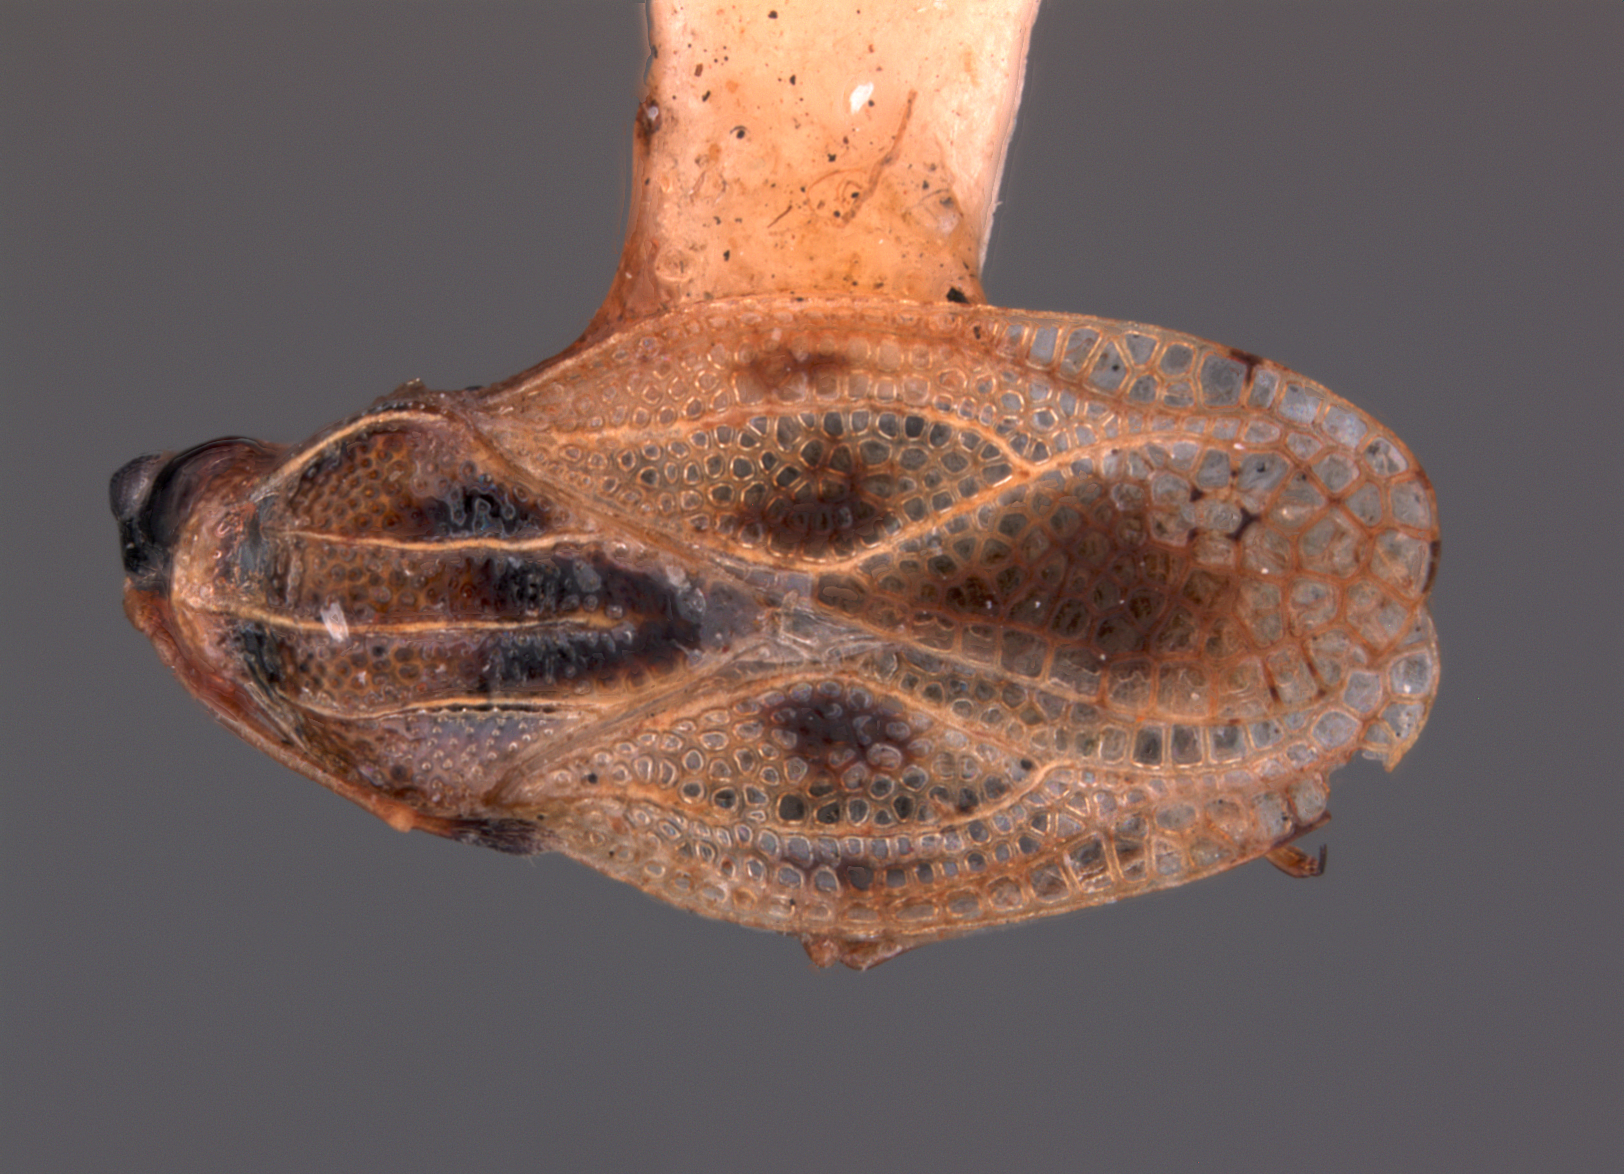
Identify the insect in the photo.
Compseuta notialis
